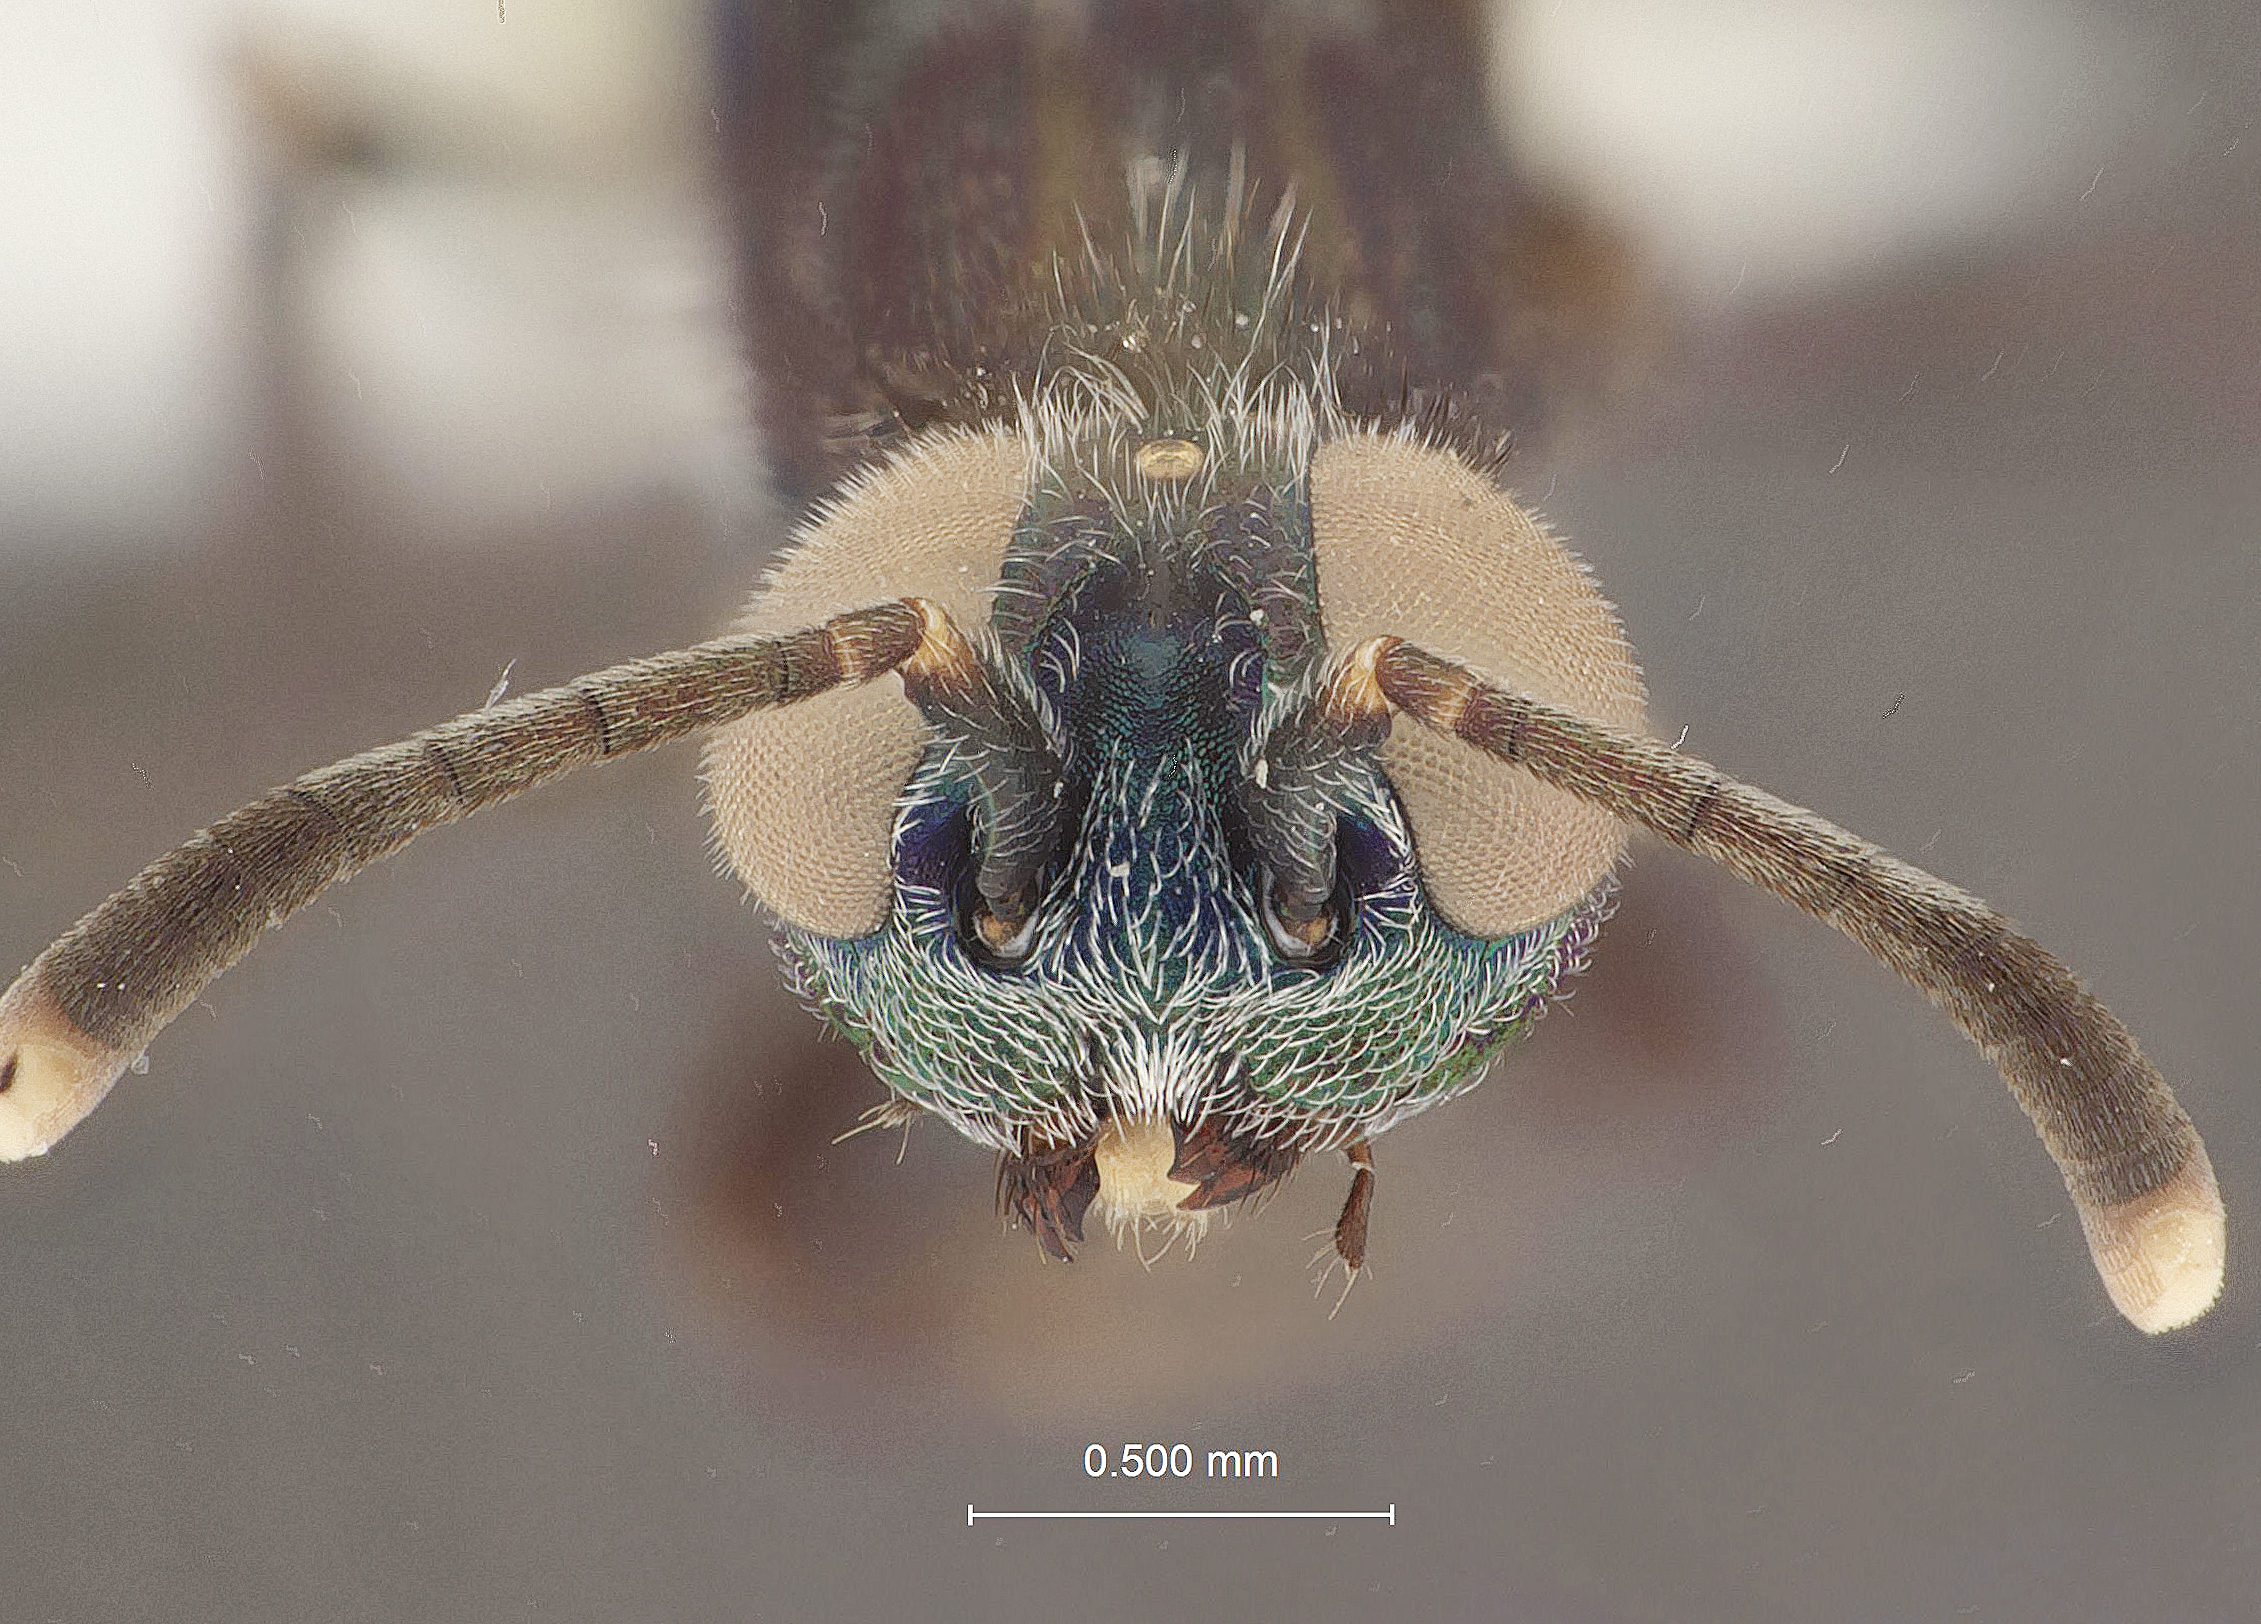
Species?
Macreupelmus erwini
